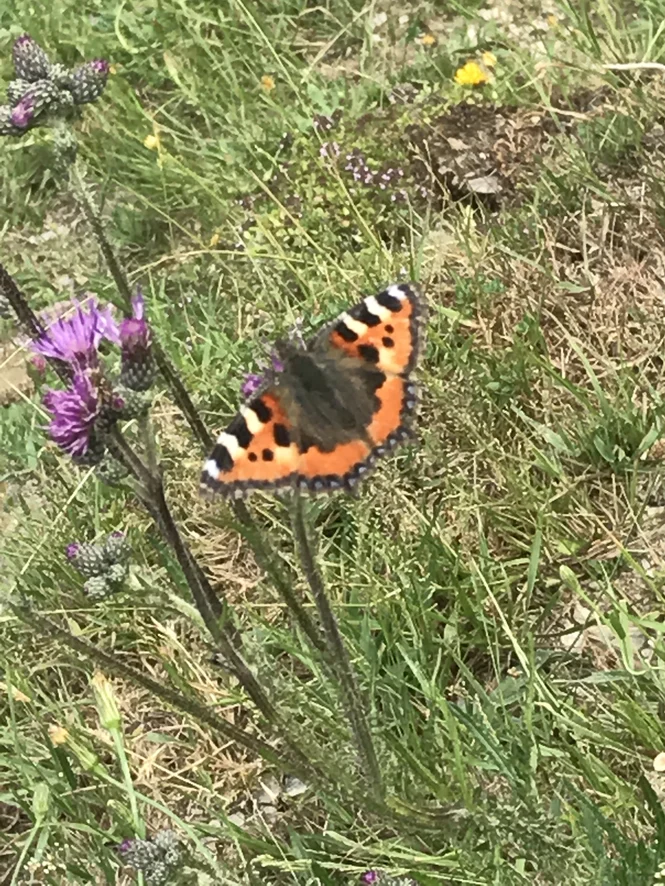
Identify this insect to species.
Aglais urticae
